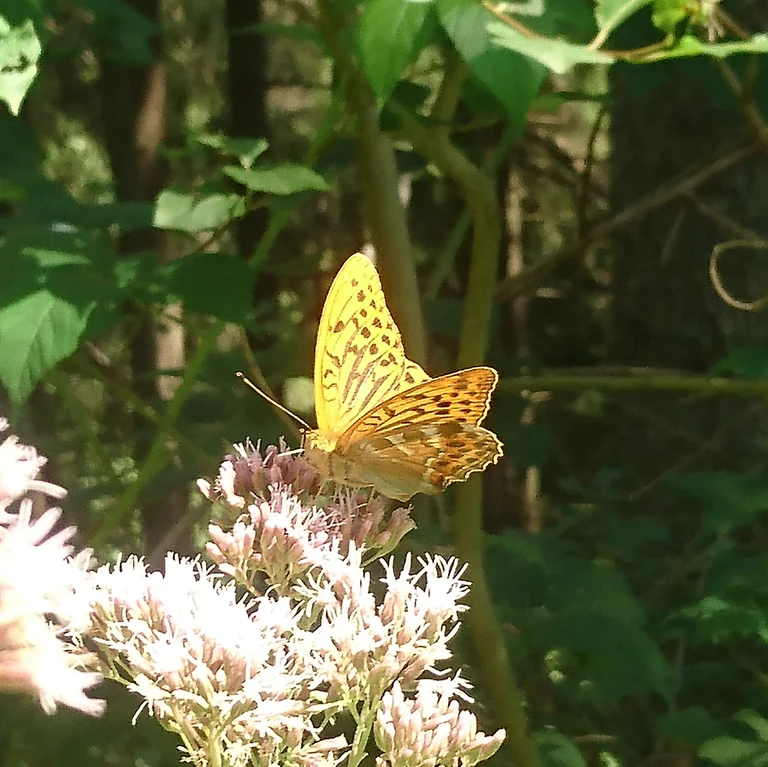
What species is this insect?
Argynnis paphia
